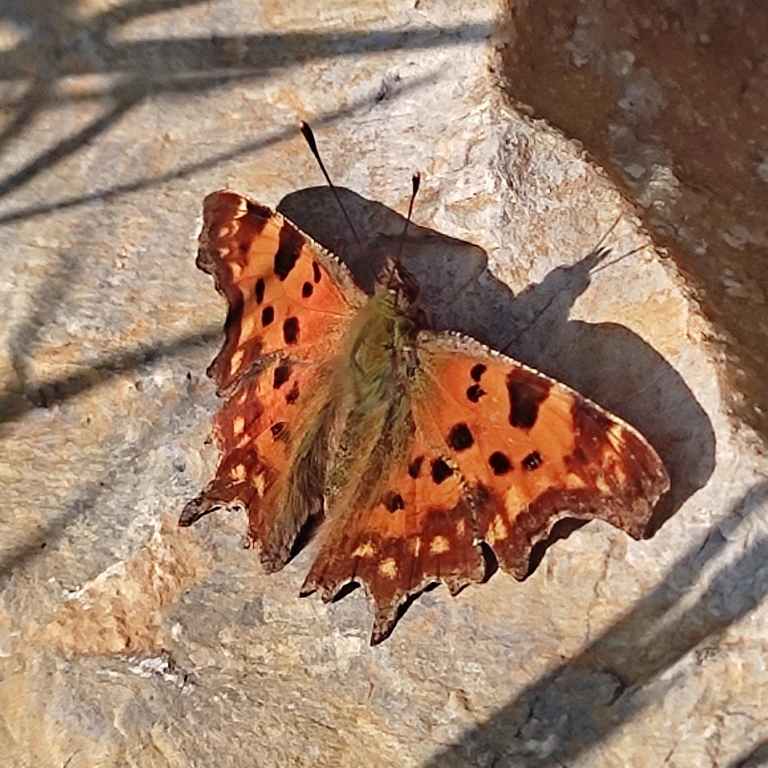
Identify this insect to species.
Polygonia c-album
